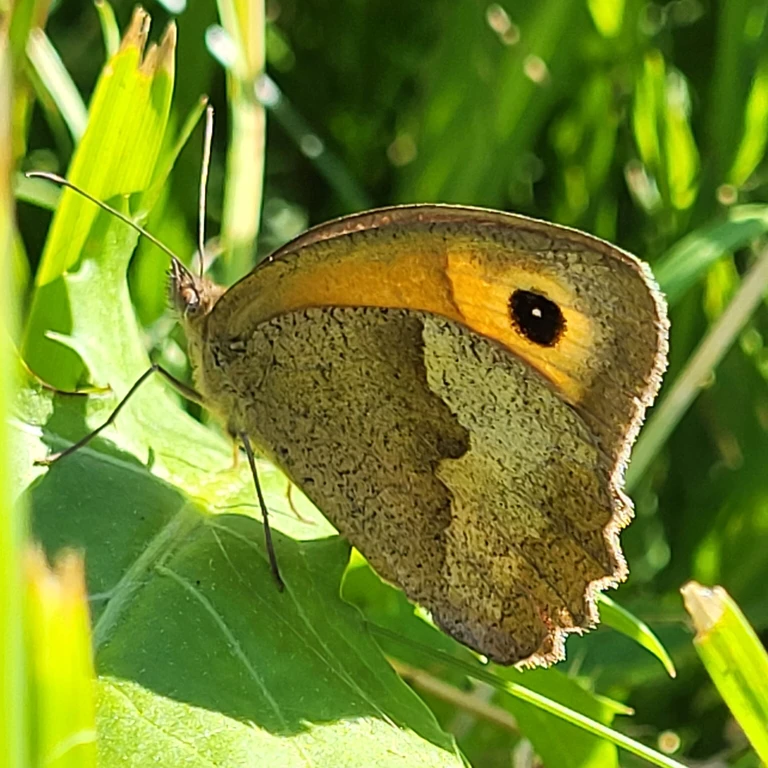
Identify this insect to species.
Maniola jurtina
